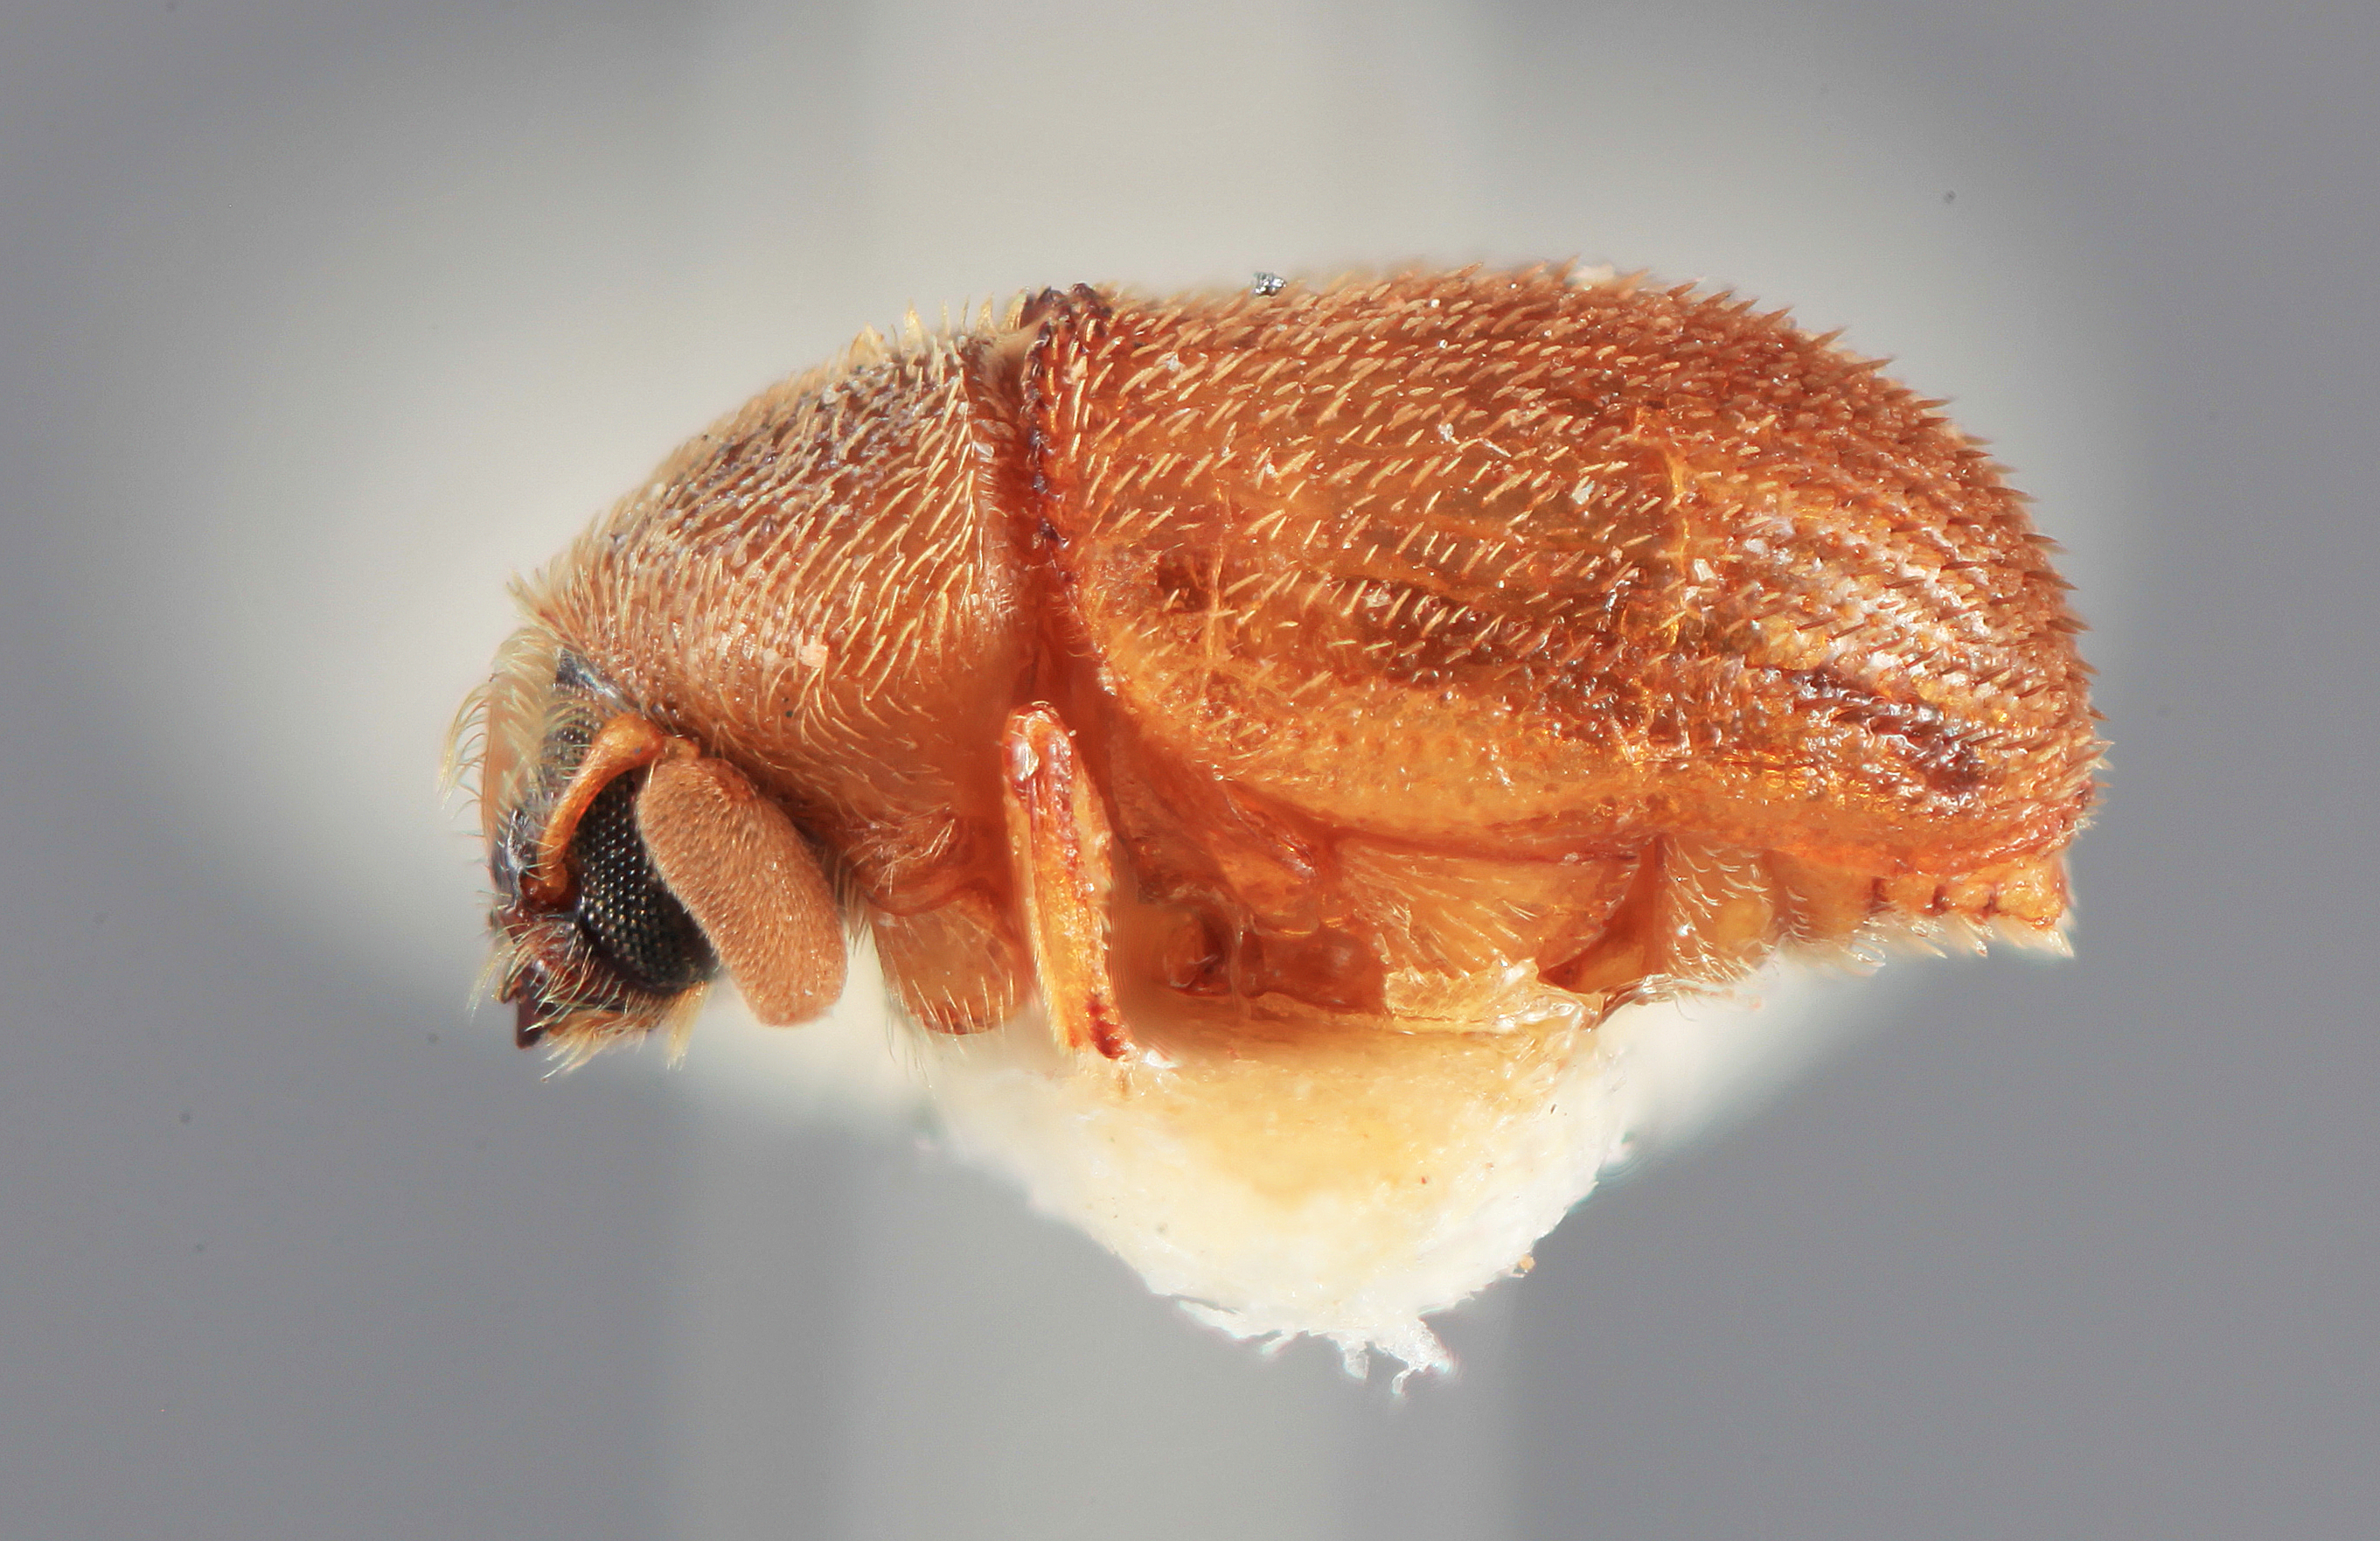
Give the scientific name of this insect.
Chramesus argentinae
